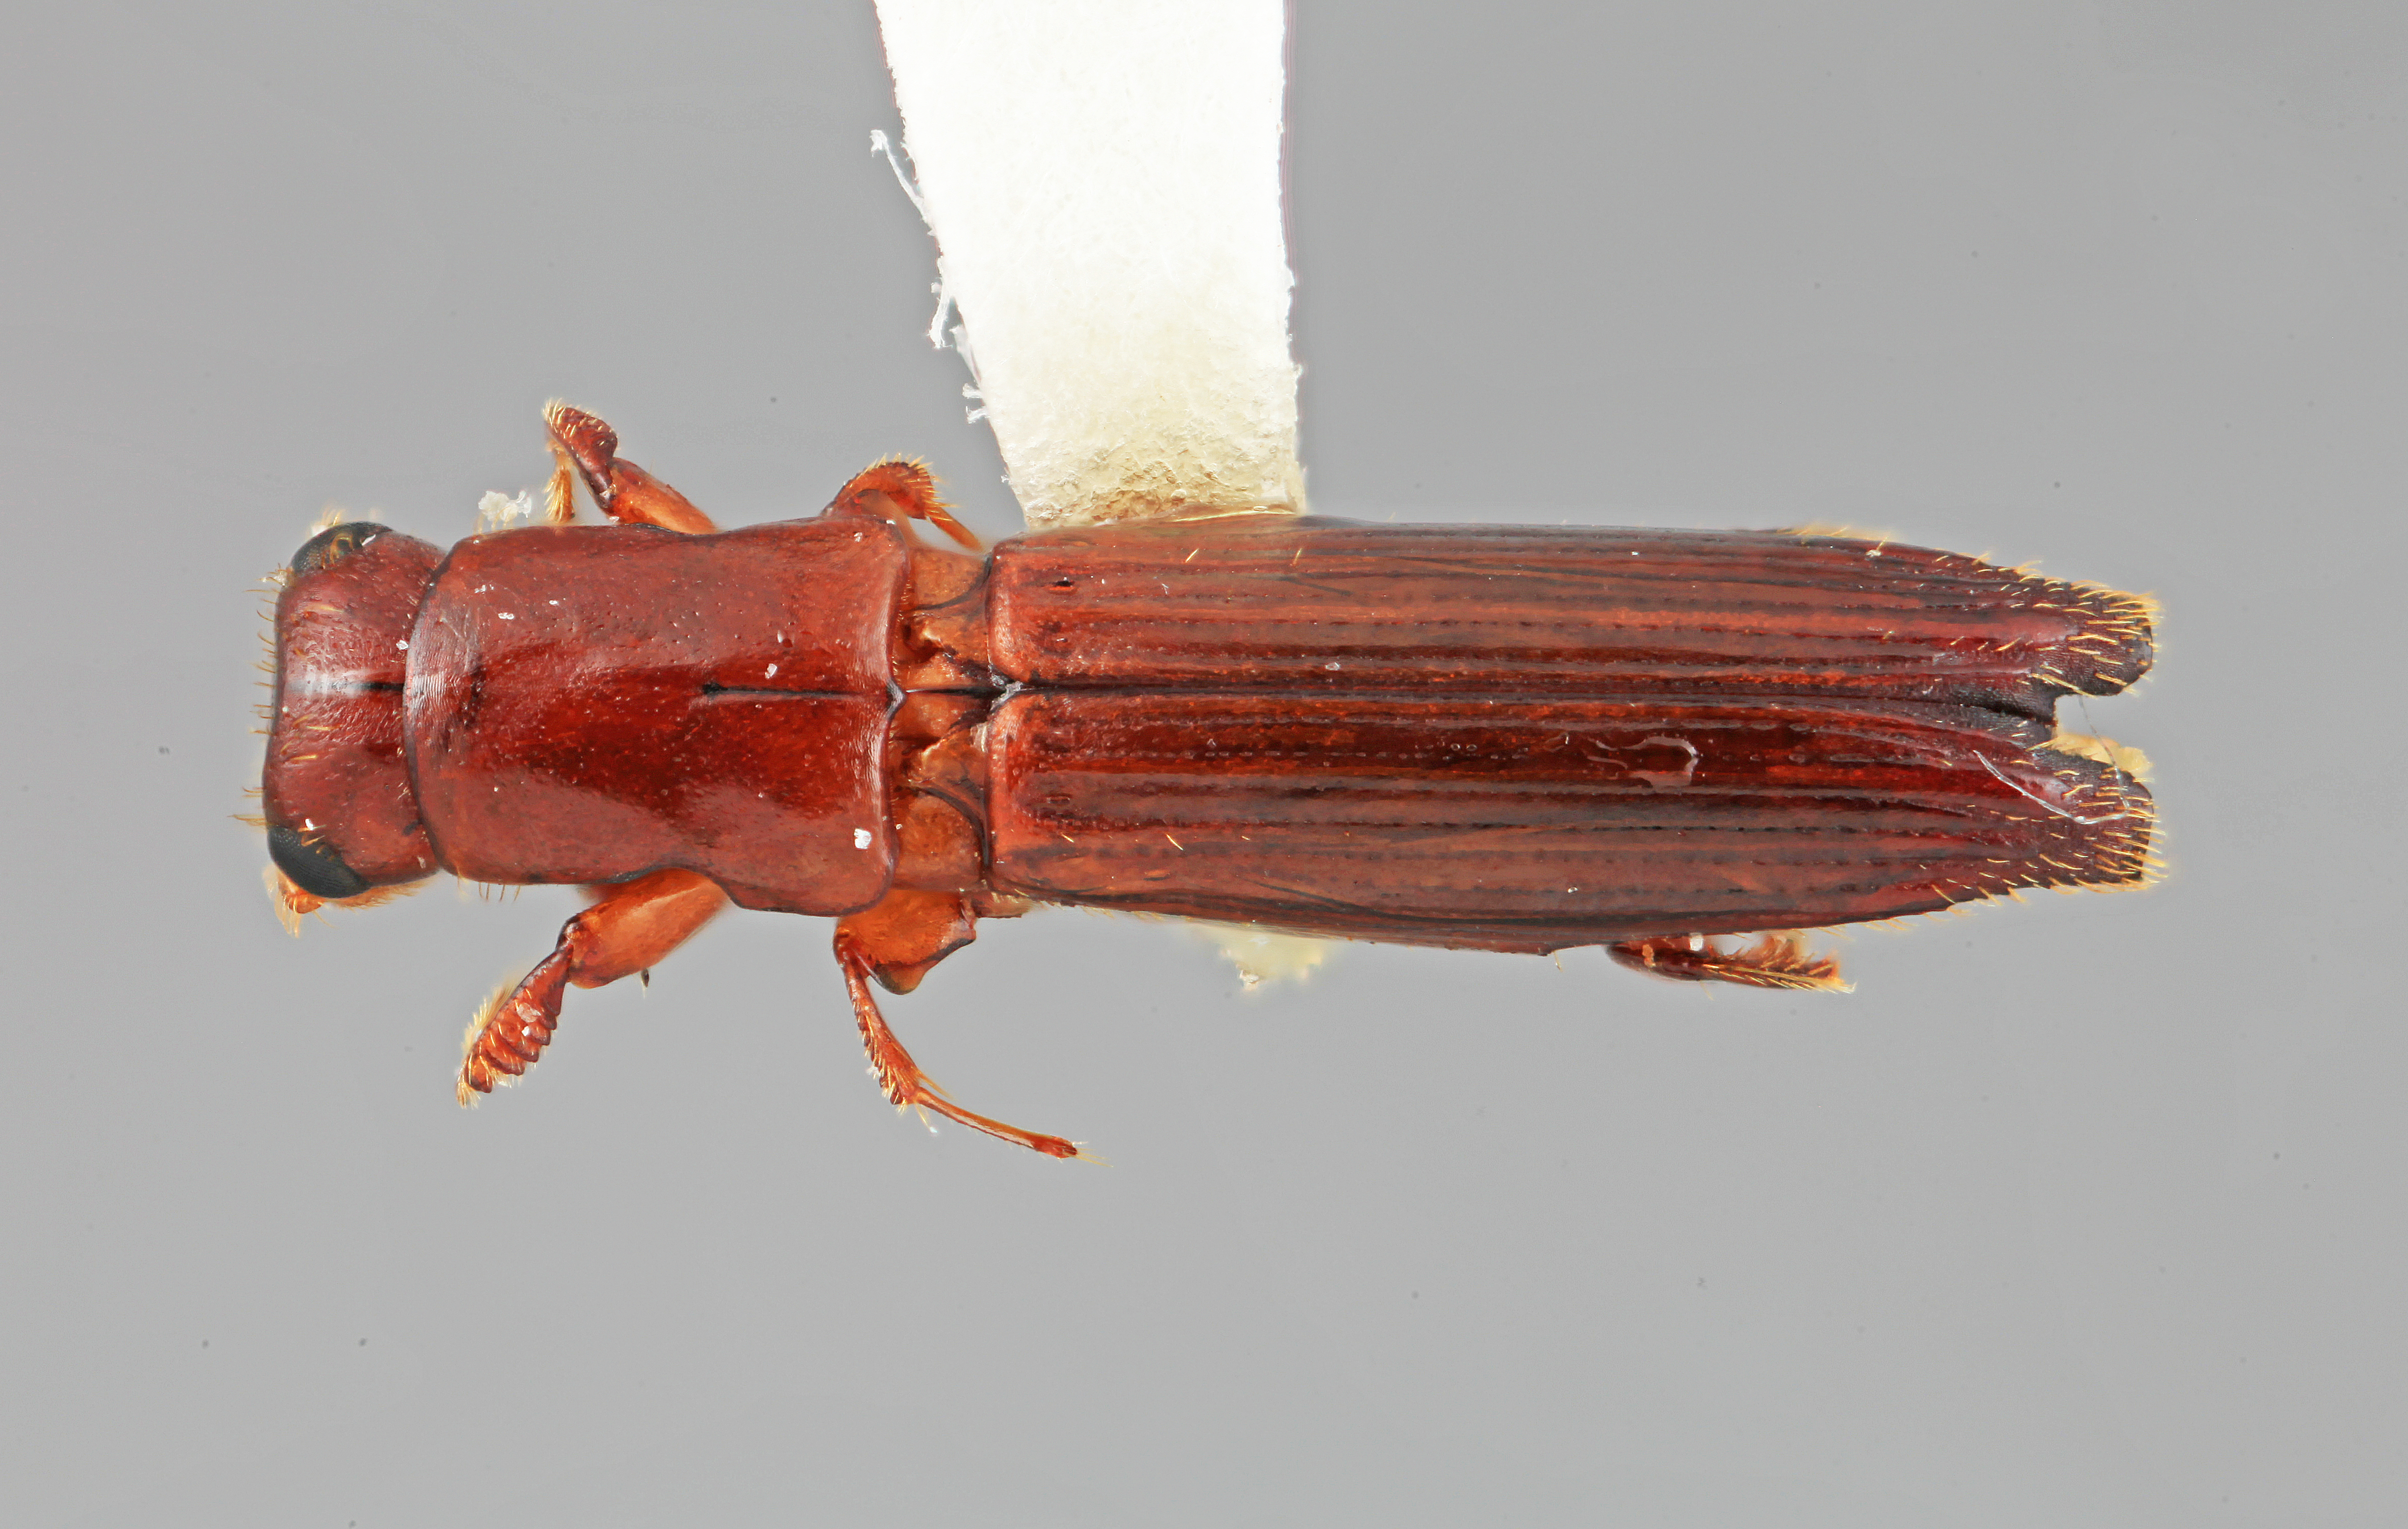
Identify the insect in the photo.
Platypus eximius
